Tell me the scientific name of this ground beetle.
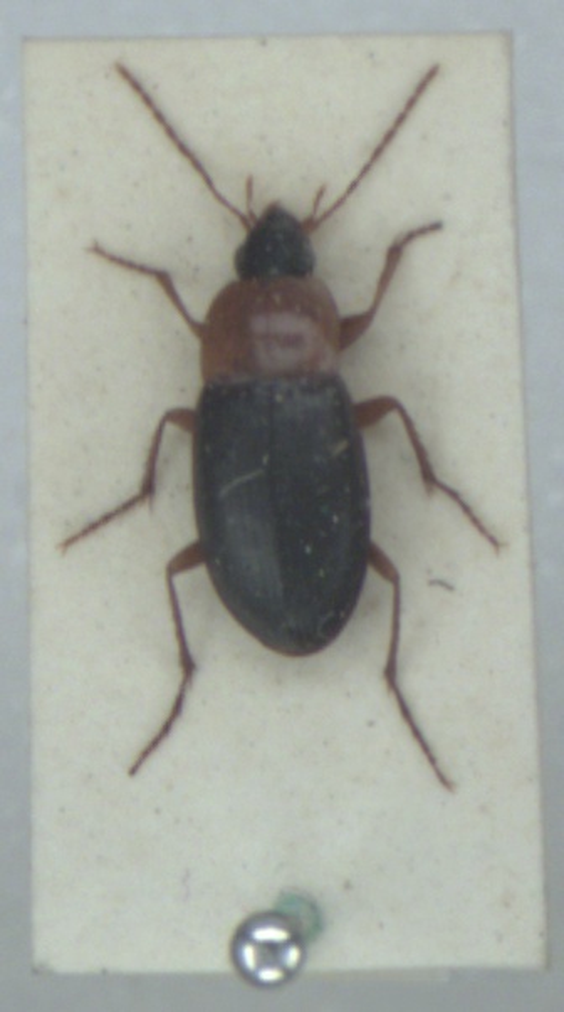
Calathus melanocephalus
